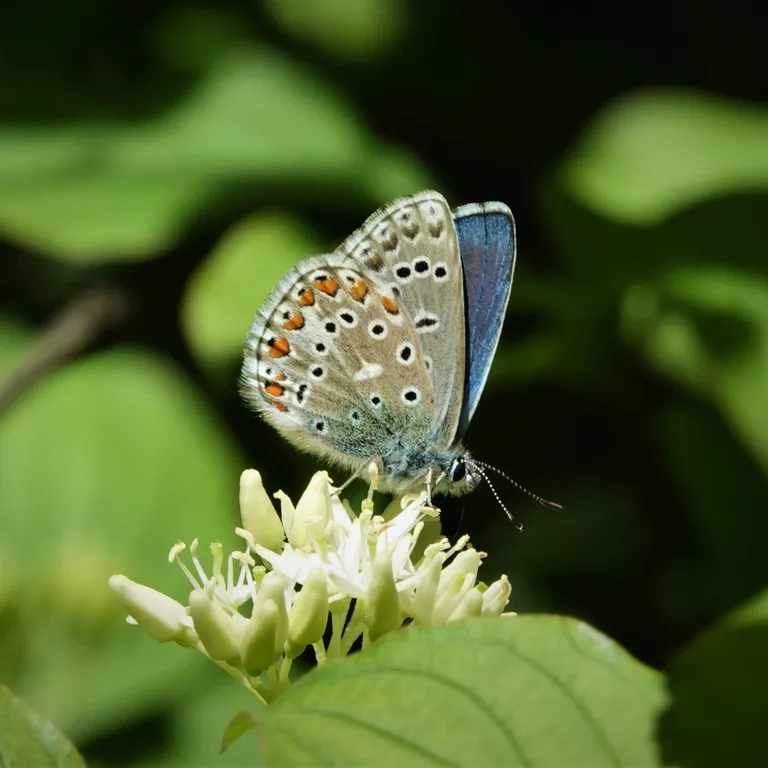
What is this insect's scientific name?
Lysandra bellargus
